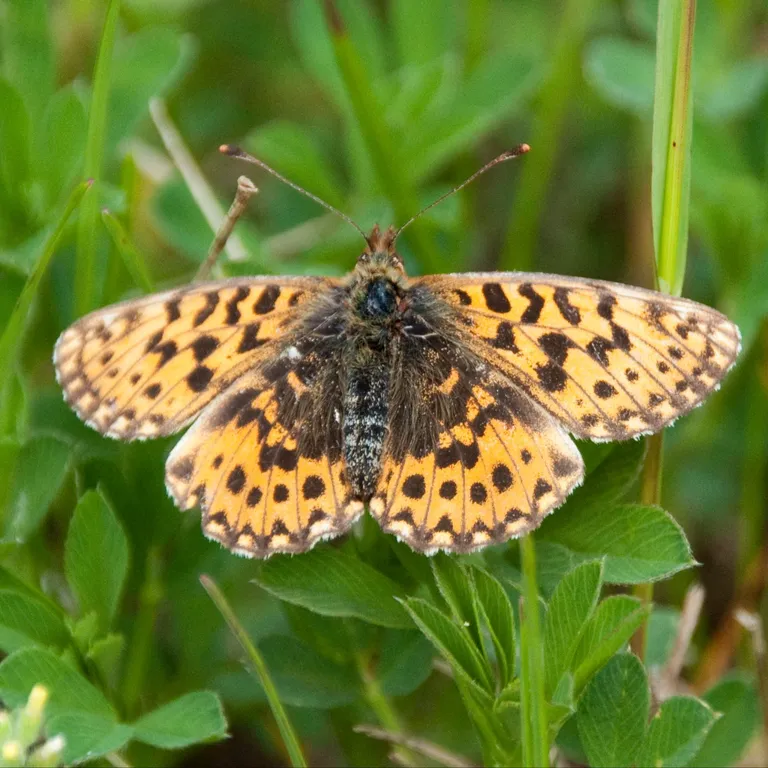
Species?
Boloria dia
